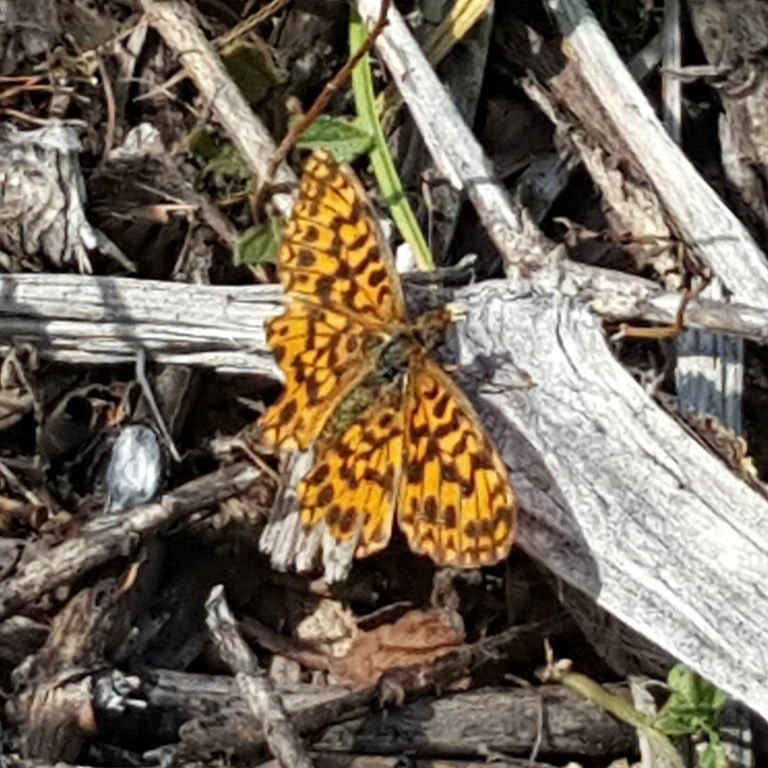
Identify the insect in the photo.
Boloria dia
